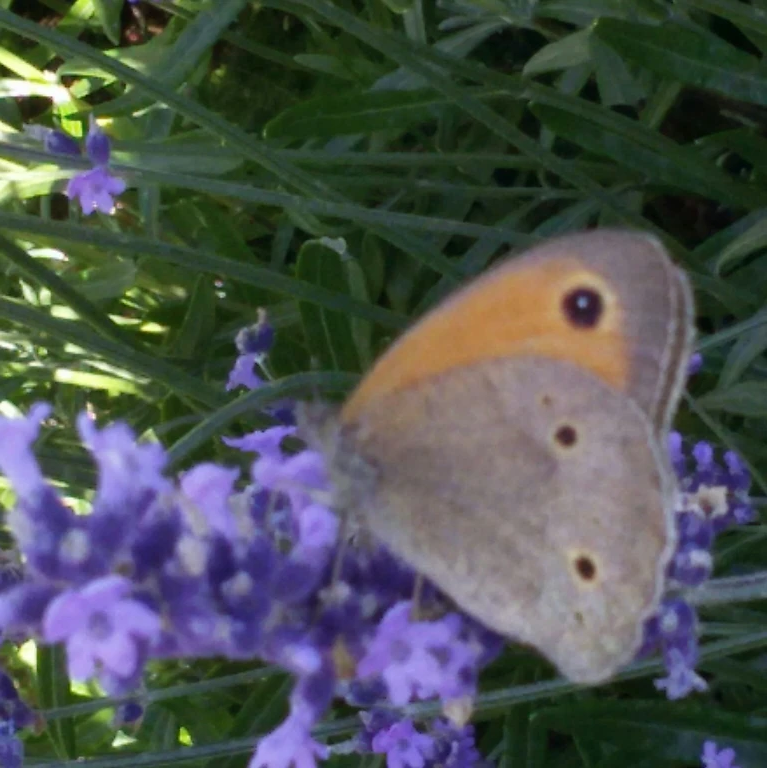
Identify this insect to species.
Maniola jurtina
